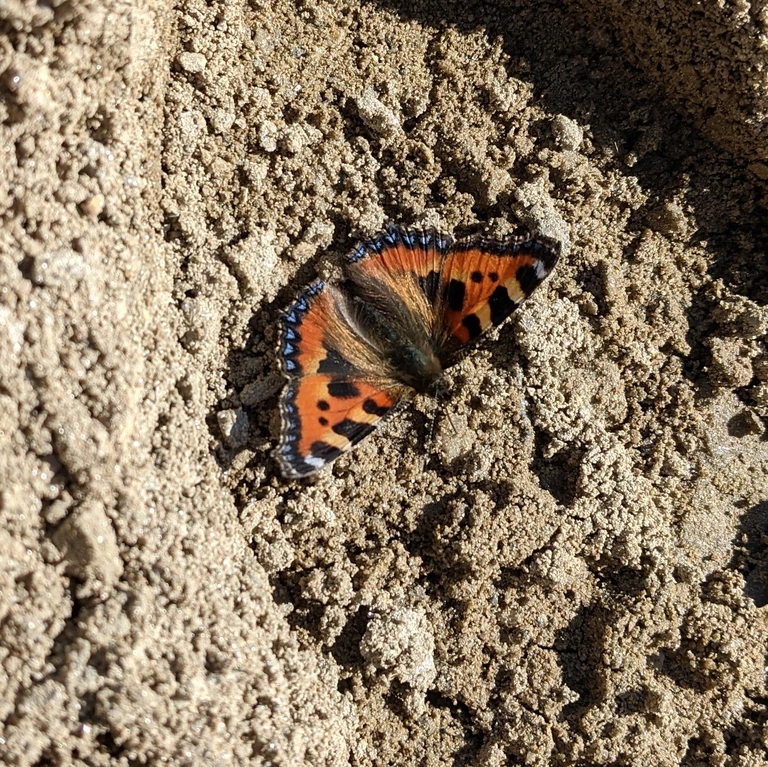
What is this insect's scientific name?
Aglais urticae
